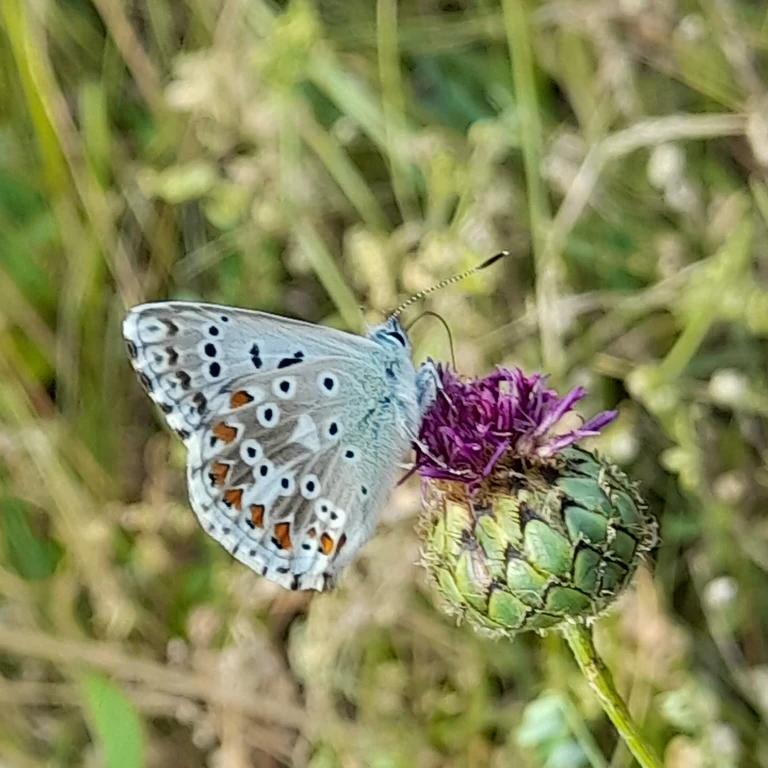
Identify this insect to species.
Lysandra coridon
